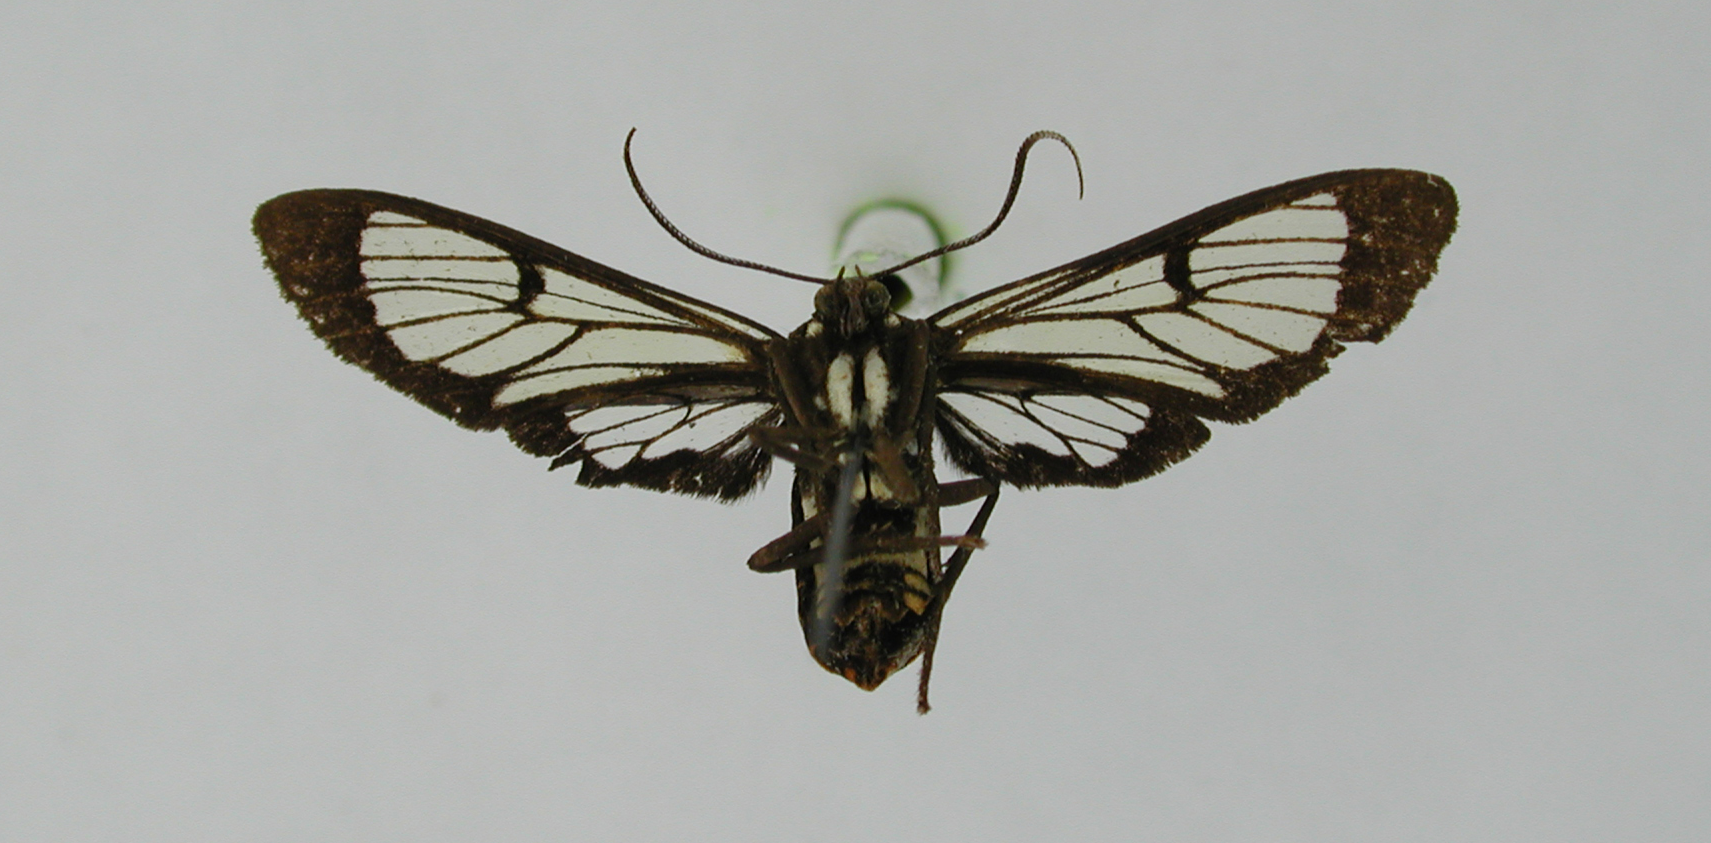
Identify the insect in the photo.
Gymnelia aroa (also Autochloris aroa)
